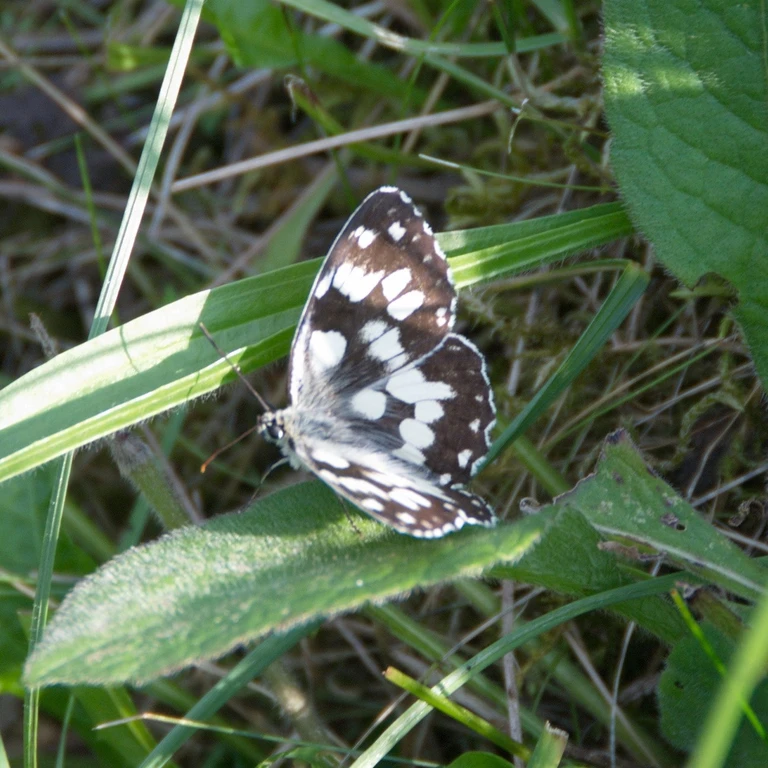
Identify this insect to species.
Melanargia galathea
